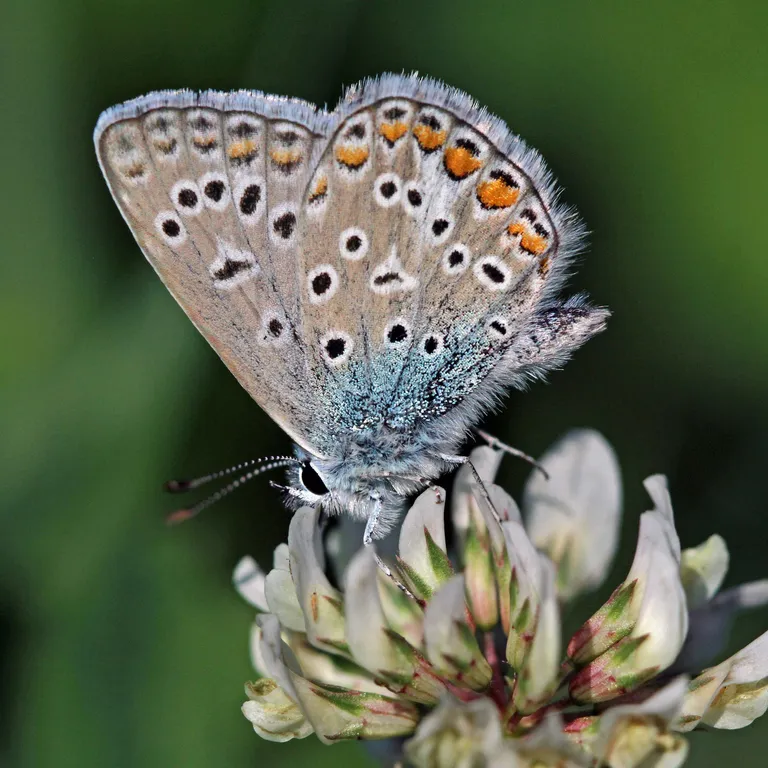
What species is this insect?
Polyommatus icarus
